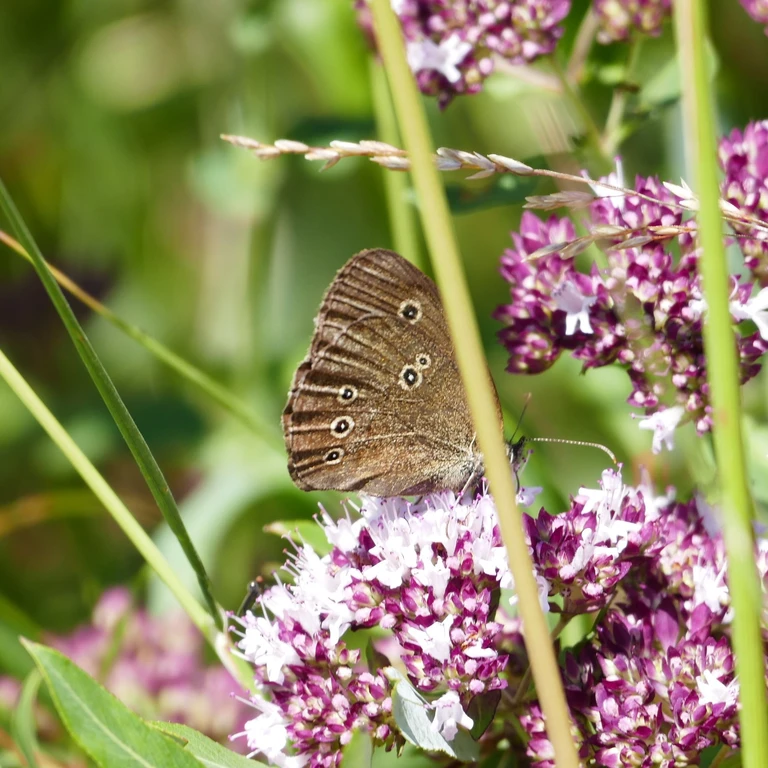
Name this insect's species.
Aphantopus hyperantus
